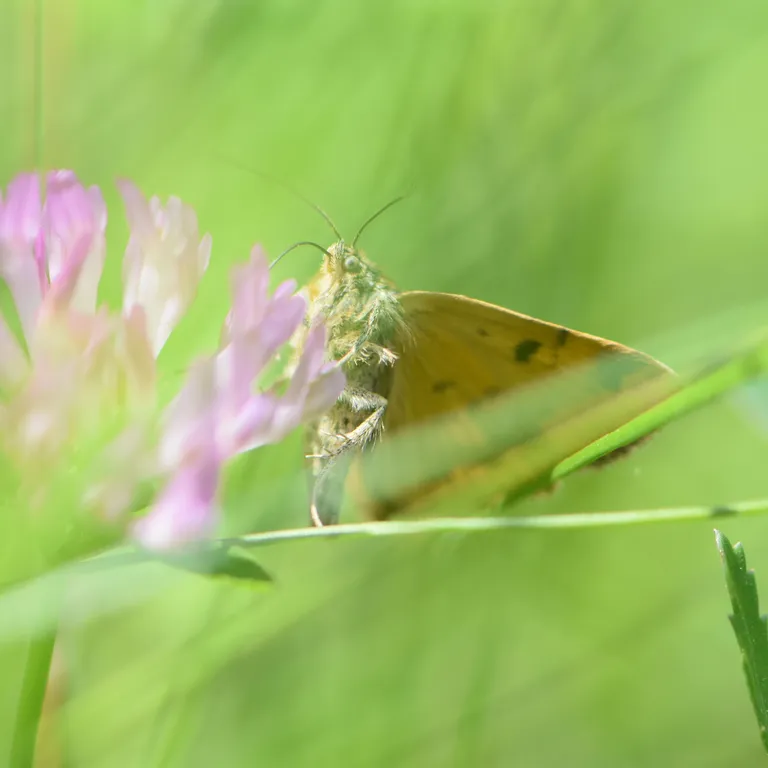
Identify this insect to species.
Euclidia glyphica
